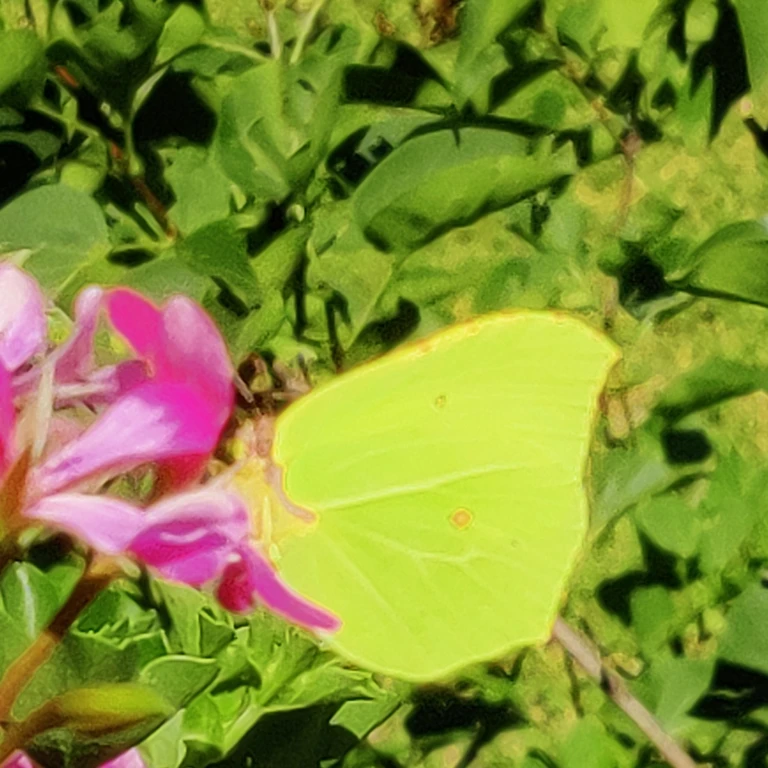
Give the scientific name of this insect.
Gonepteryx rhamni
